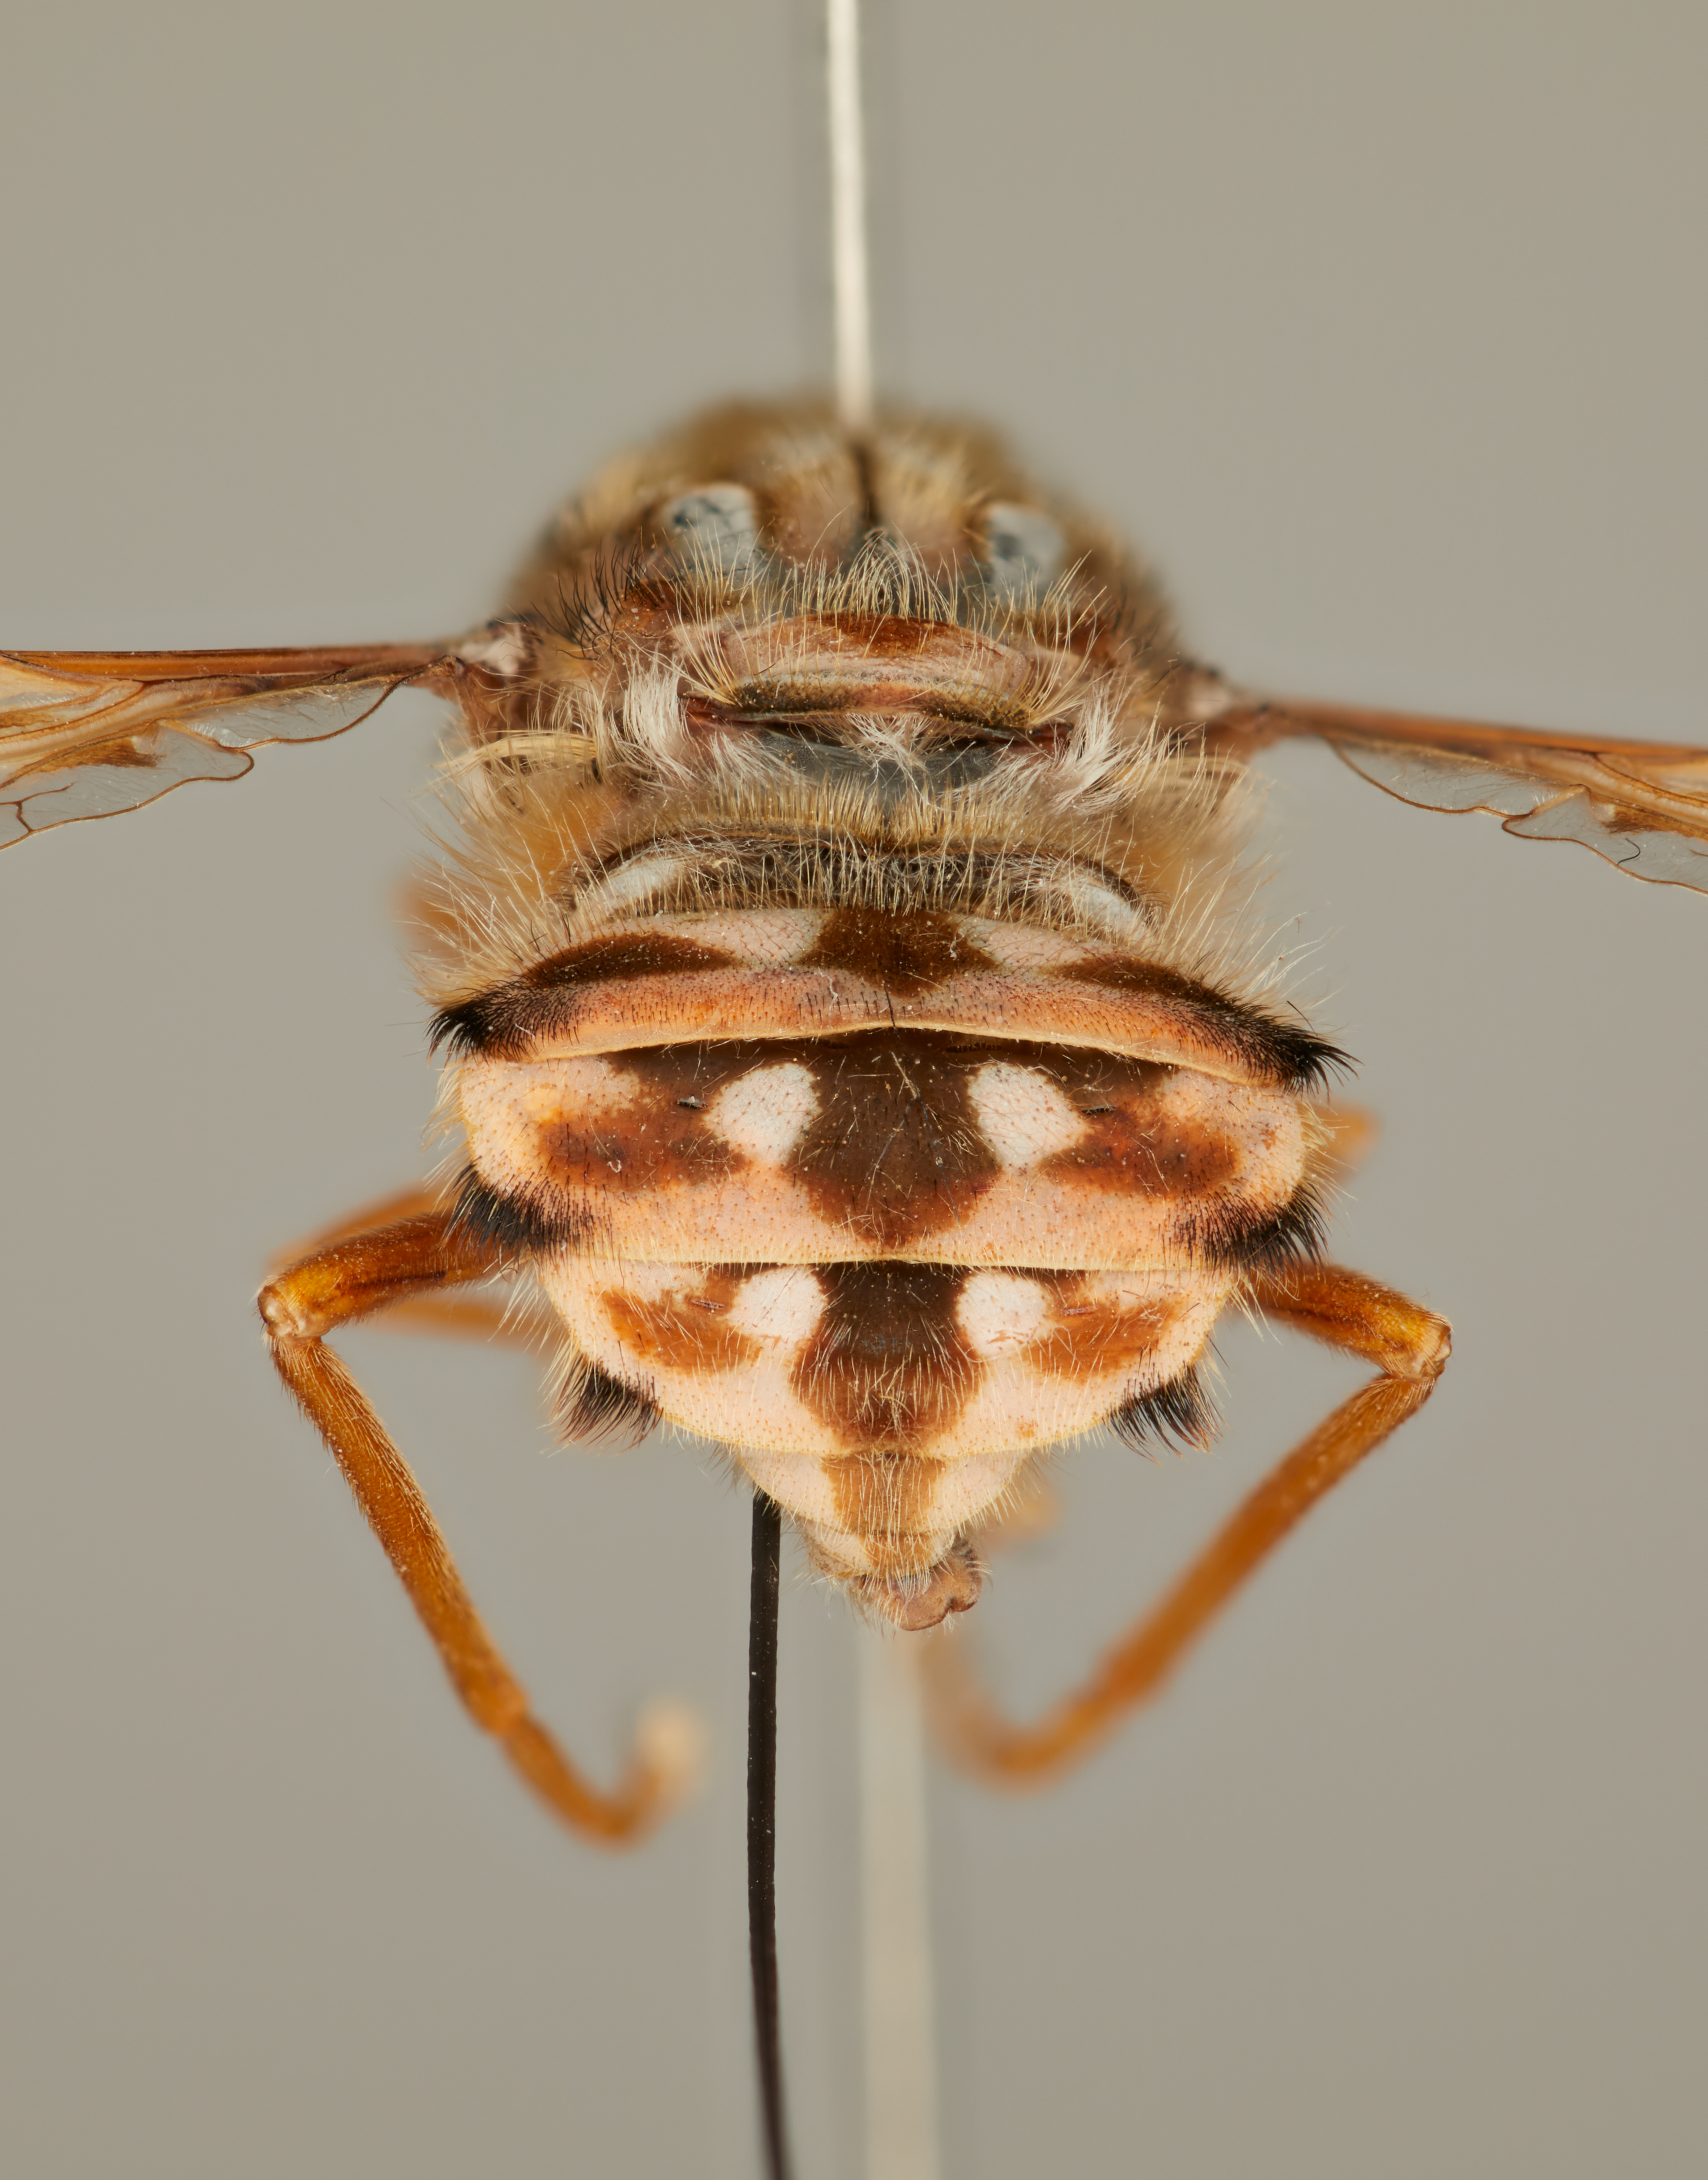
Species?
Moegistorhynchus longirostris
